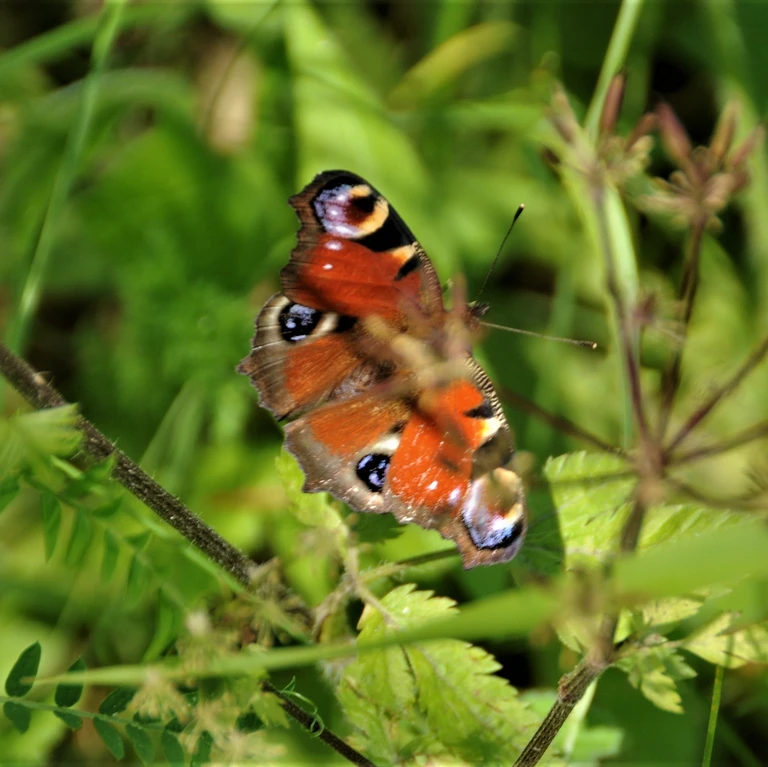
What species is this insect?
Aglais io
